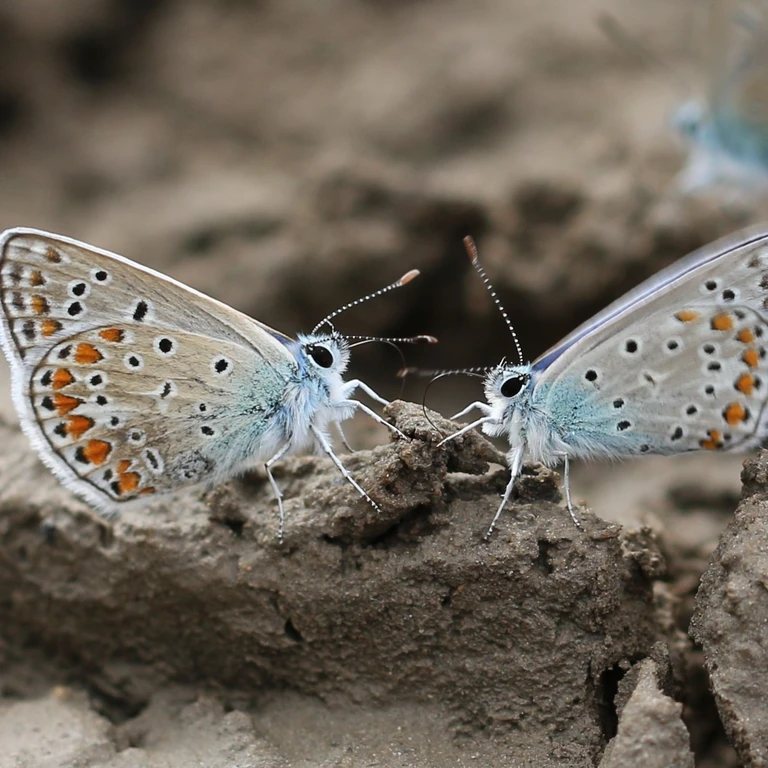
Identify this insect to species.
Polyommatus icarus
